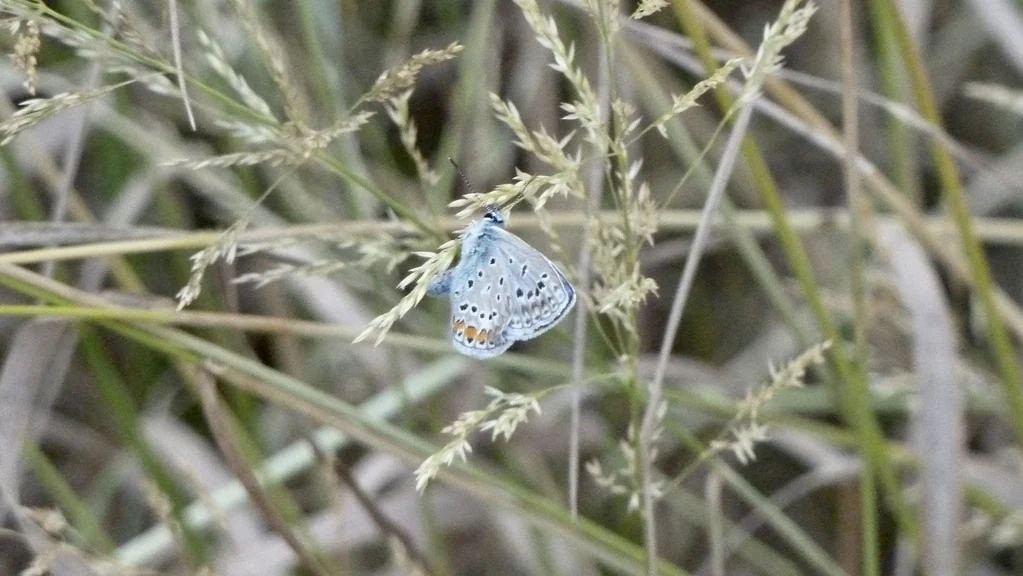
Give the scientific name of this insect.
Polyommatus icarus
